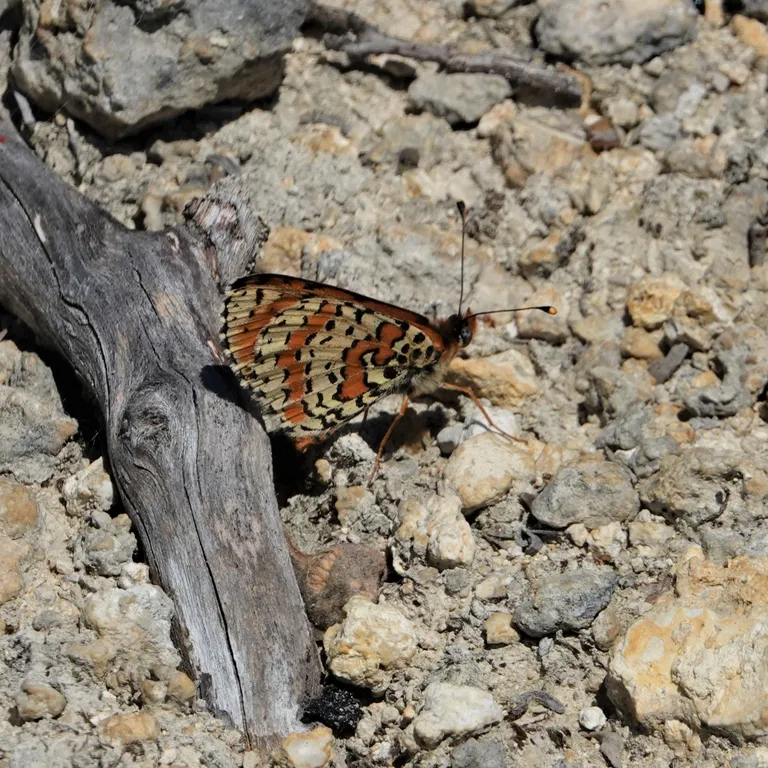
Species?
Melitaea didyma
